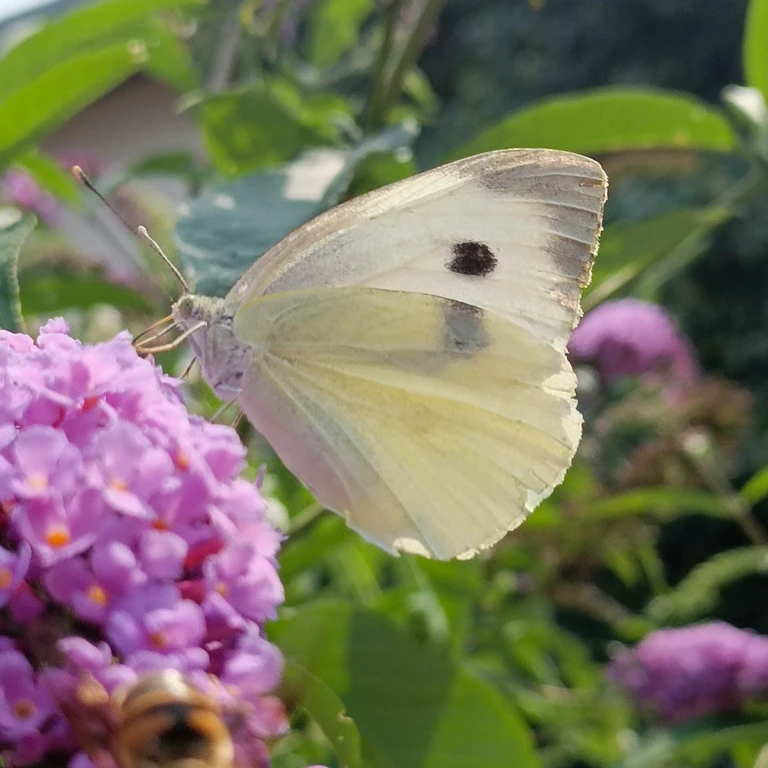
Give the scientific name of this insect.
Pieris brassicae
